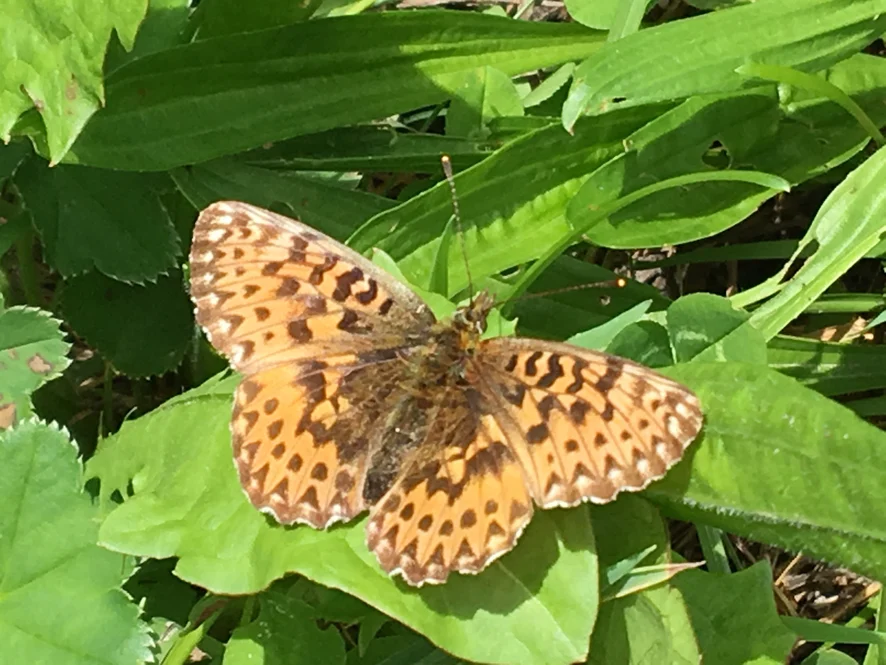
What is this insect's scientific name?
Boloria titania
